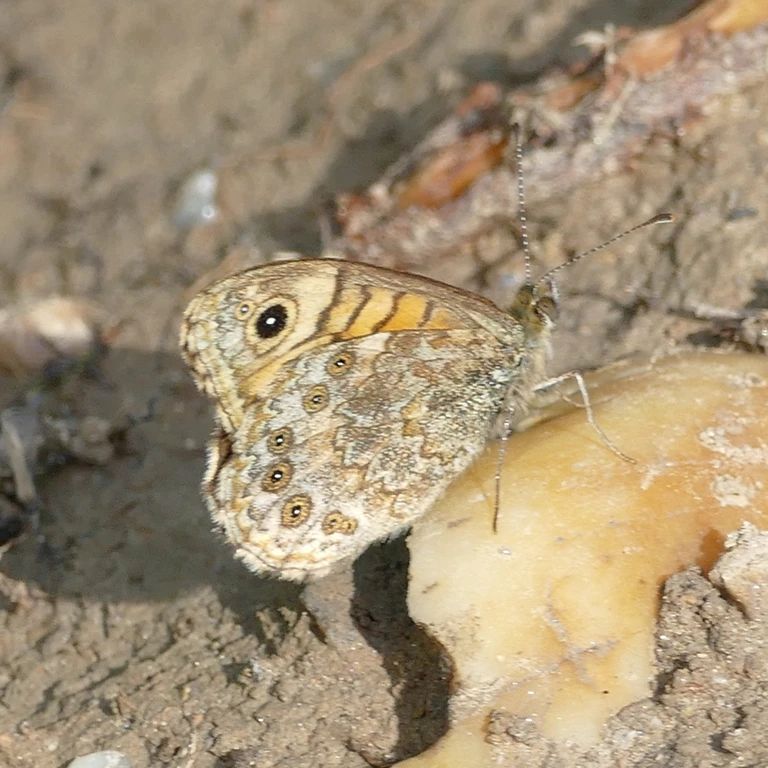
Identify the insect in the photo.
Lasiommata megera (also Pararge megera)
